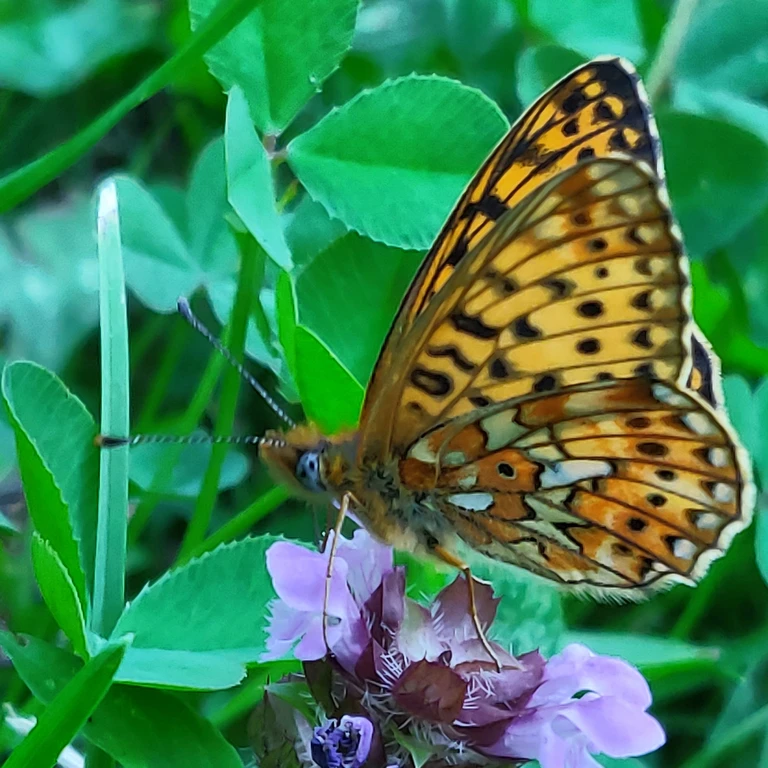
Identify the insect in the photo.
Boloria euphrosyne (also Clossiana euphrosyne)
